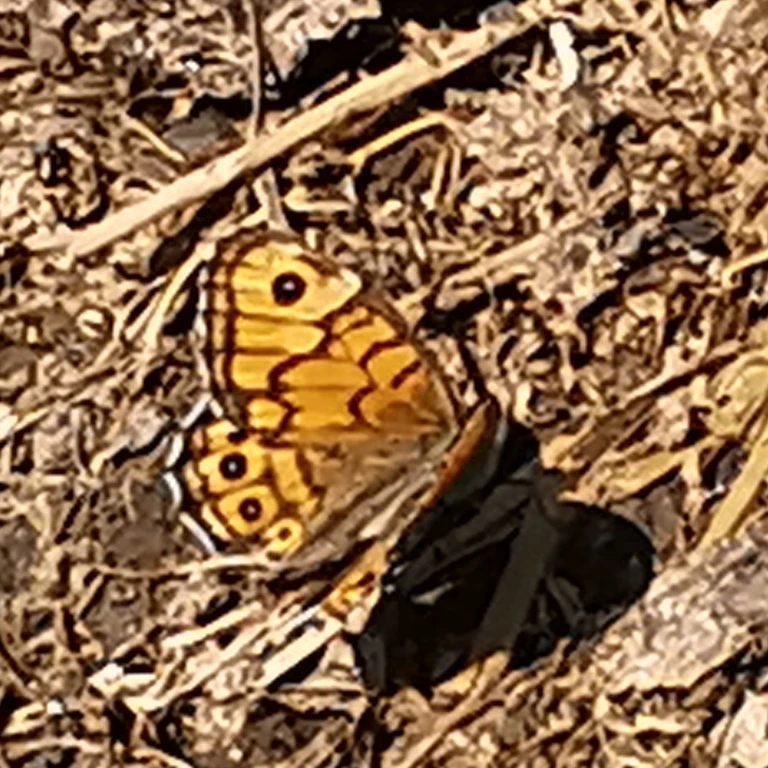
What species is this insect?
Lasiommata megera (also Pararge megera)
